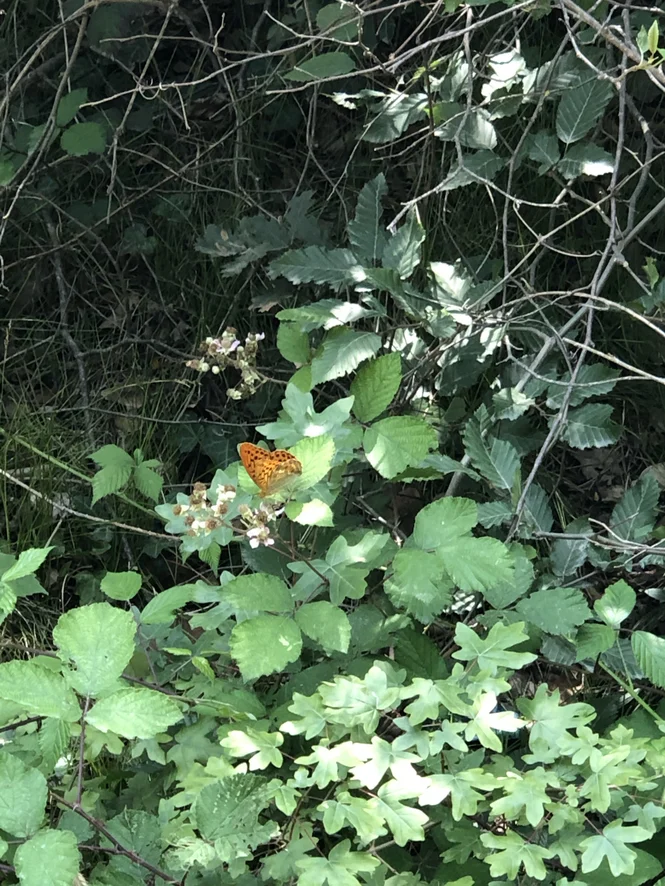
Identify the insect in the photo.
Argynnis paphia
